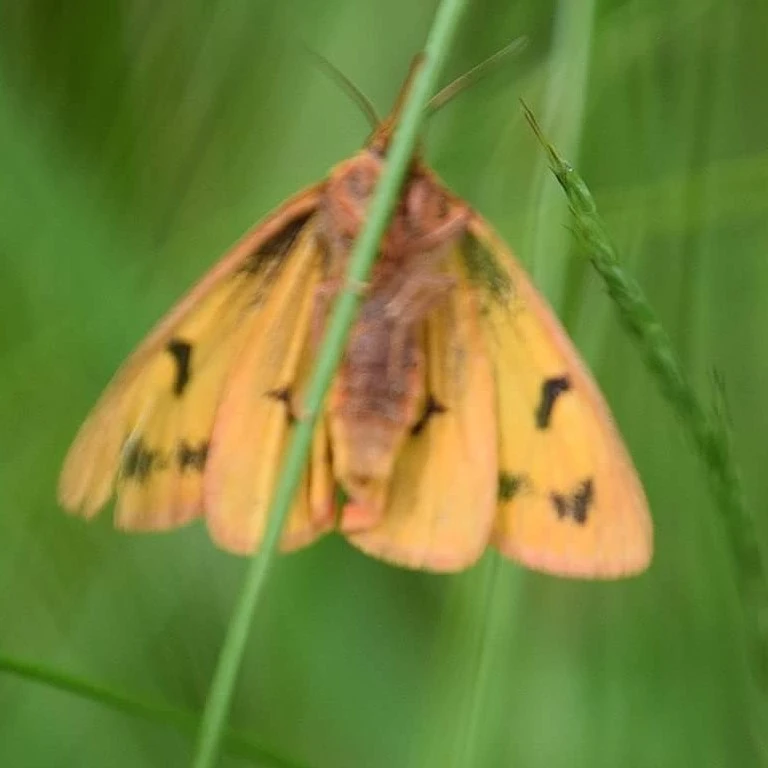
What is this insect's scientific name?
Diacrisia sannio
